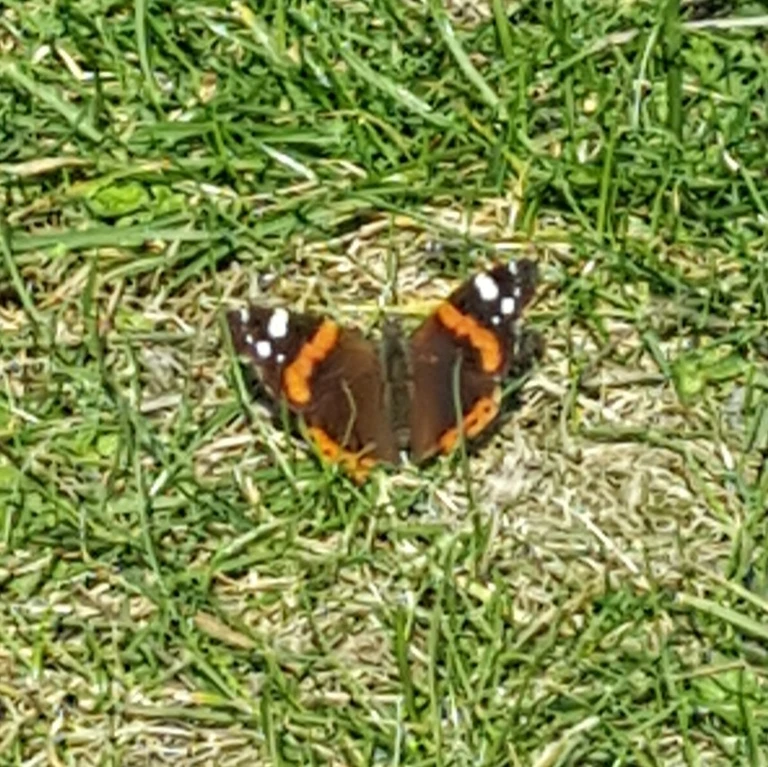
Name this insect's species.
Vanessa atalanta
